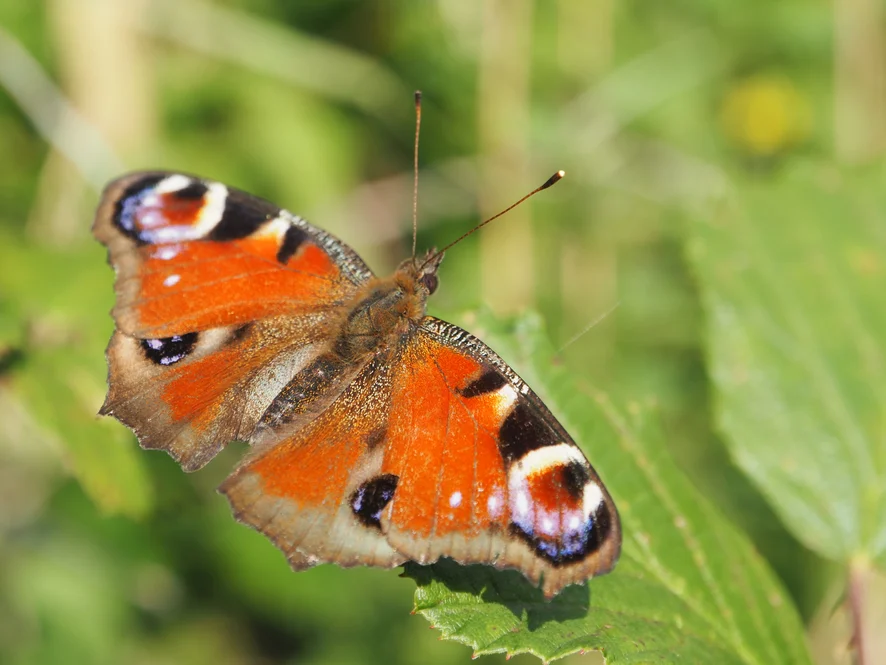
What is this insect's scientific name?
Aglais io
